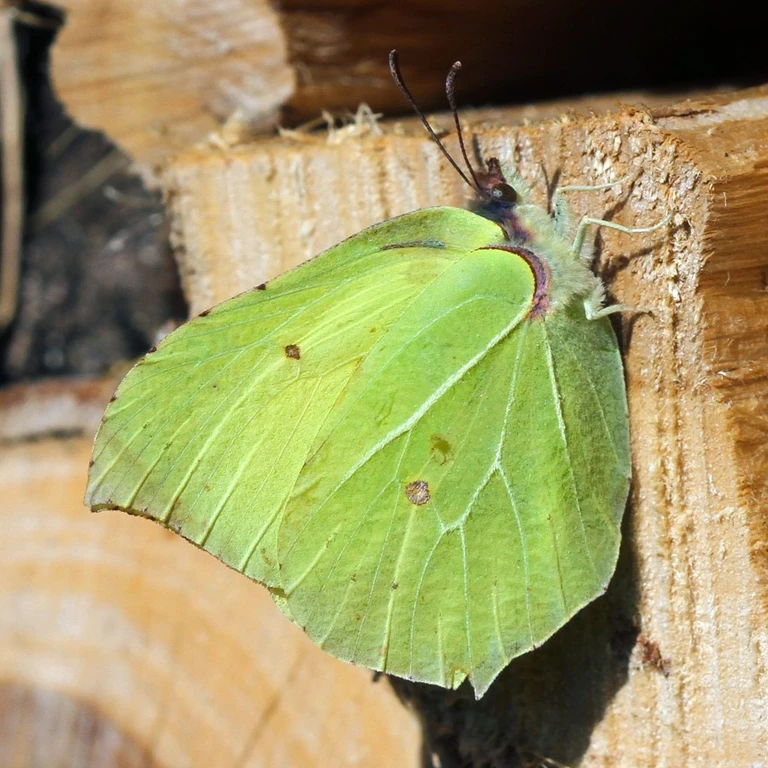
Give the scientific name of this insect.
Gonepteryx rhamni
